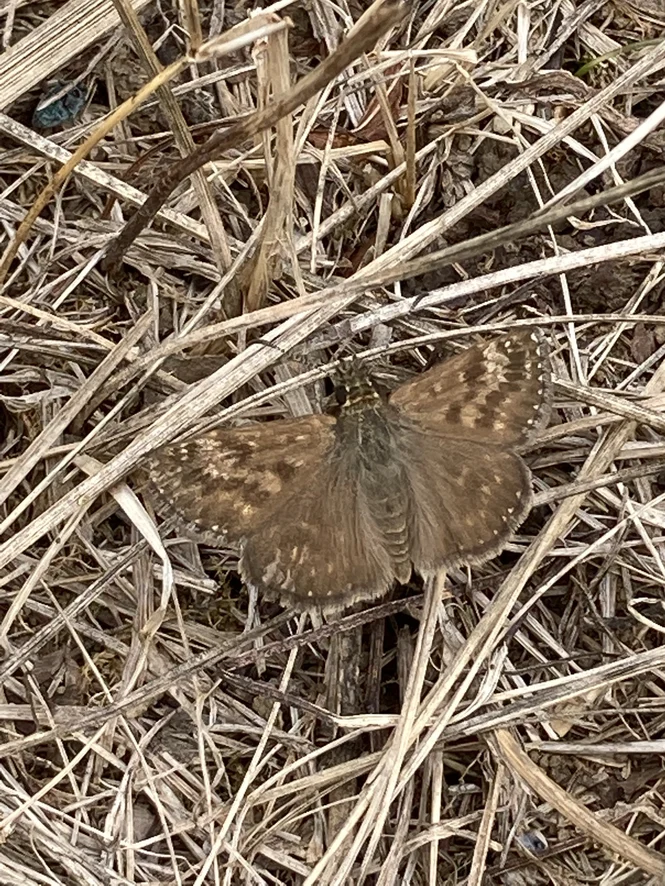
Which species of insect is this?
Erynnis tages
